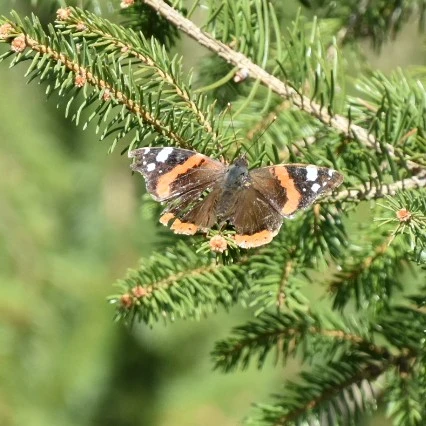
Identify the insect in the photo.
Vanessa atalanta
